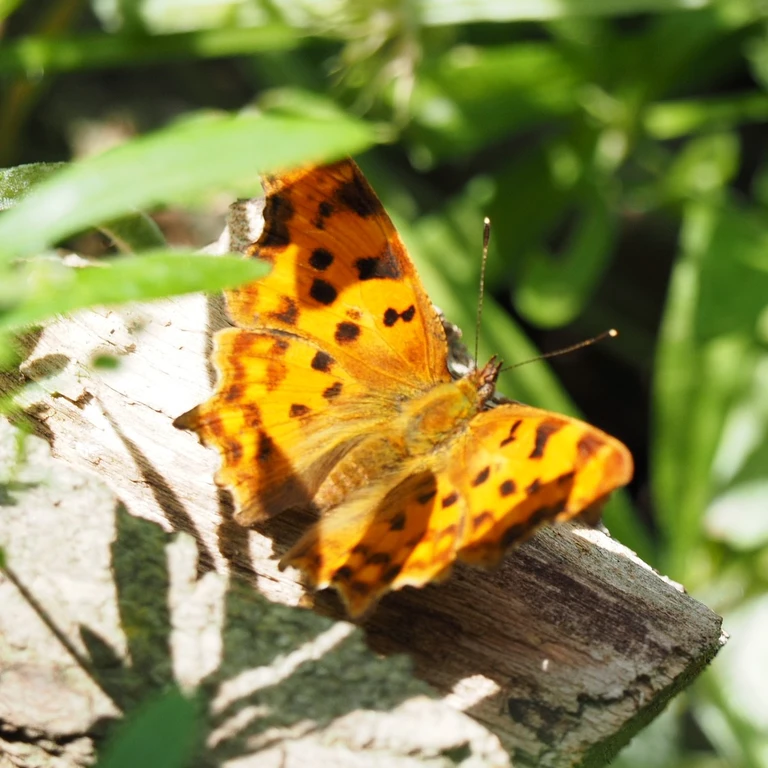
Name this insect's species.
Polygonia c-album
